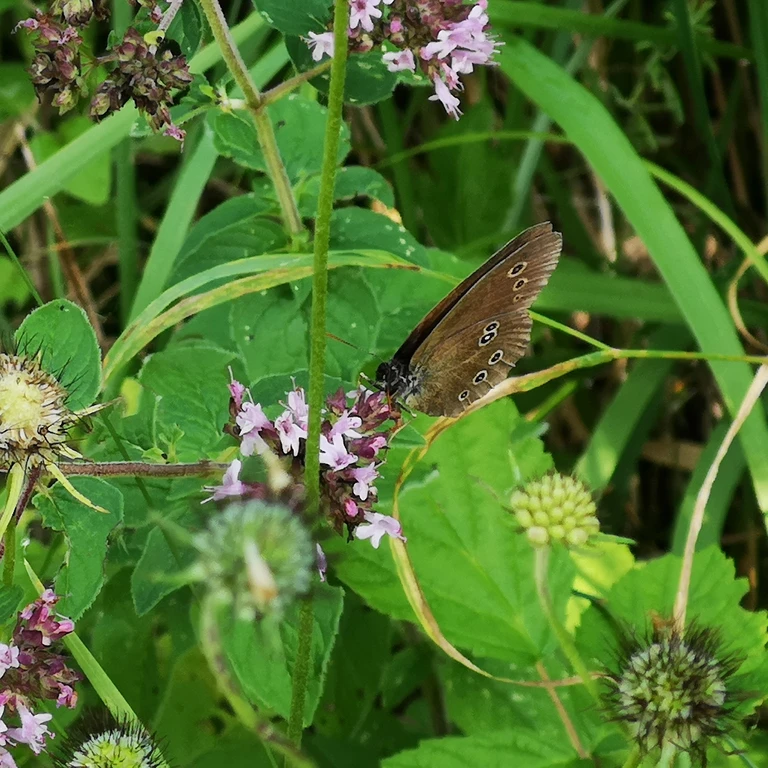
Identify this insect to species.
Aphantopus hyperantus
